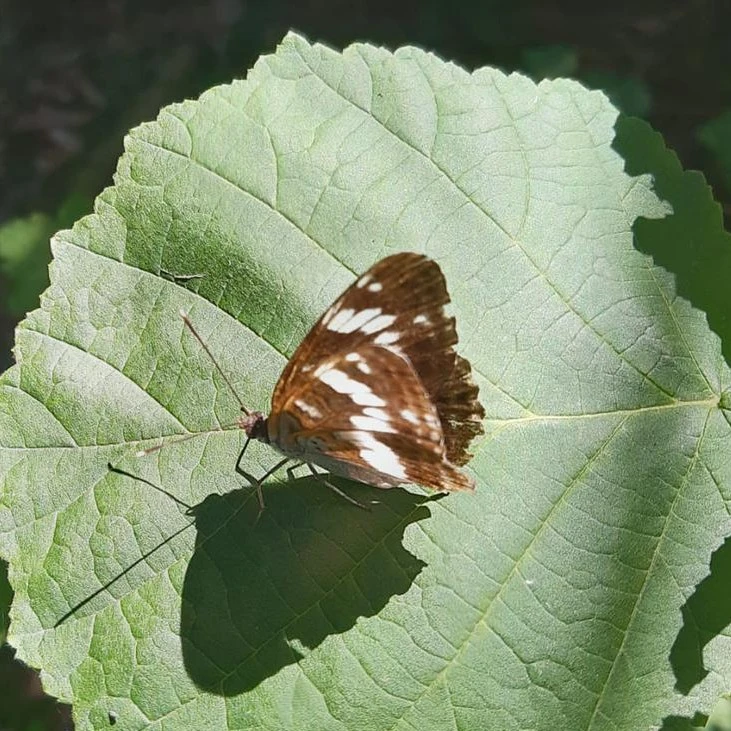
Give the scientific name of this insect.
Limenitis camilla (also Ladoga camilla)
